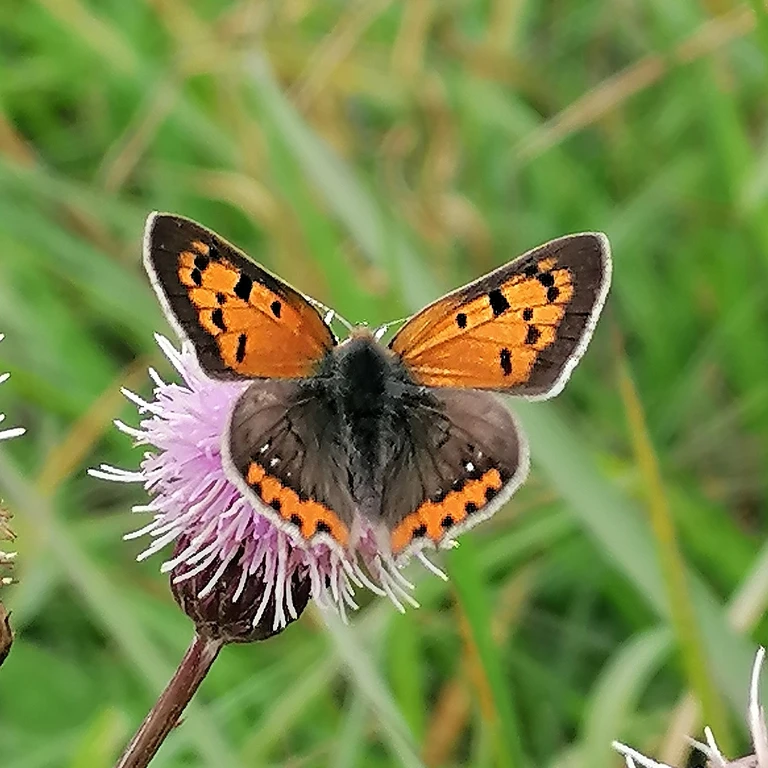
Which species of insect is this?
Lycaena phlaeas
